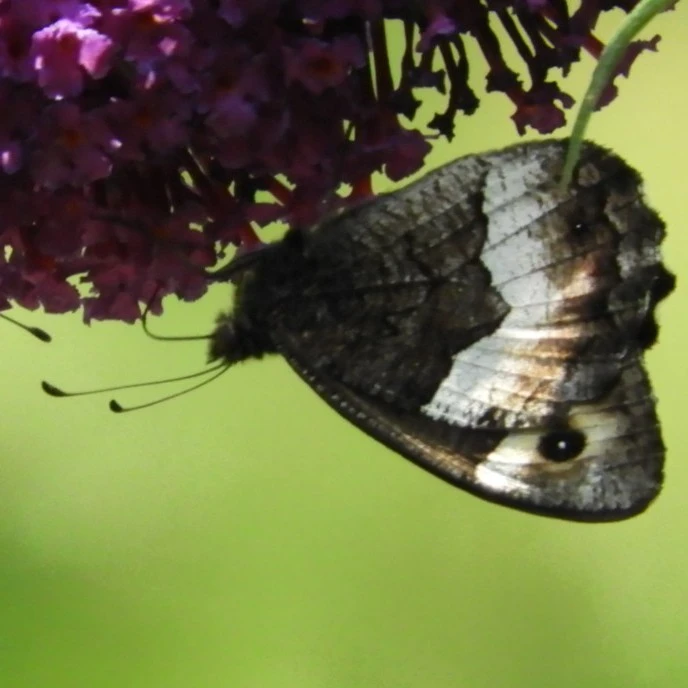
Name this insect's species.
Hipparchia alcyone
